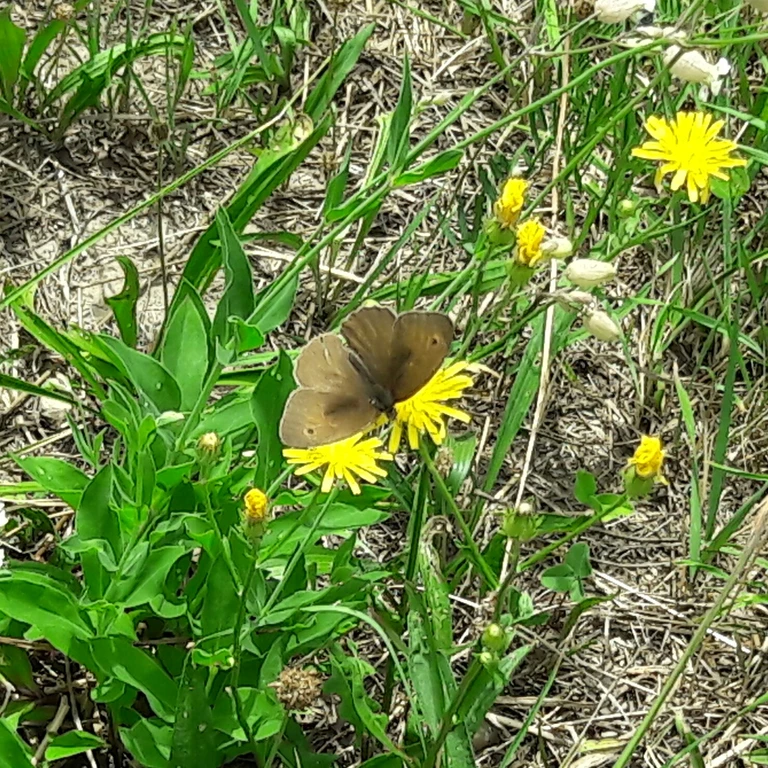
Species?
Maniola jurtina
